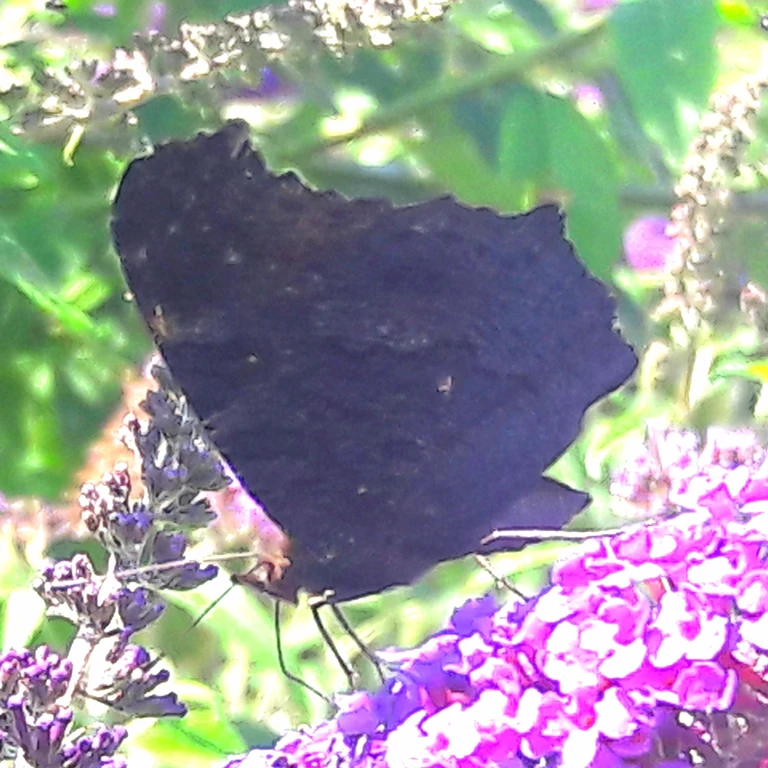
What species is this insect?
Aglais io
